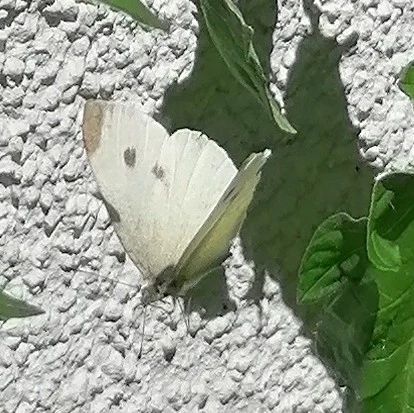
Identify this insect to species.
Pieris rapae
